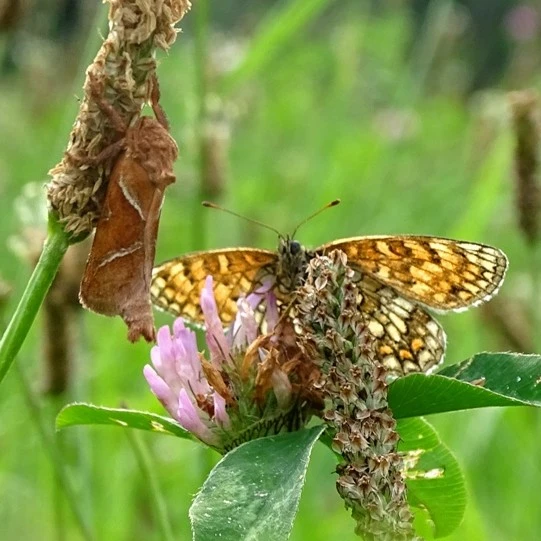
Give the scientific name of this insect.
Triodia sylvina
